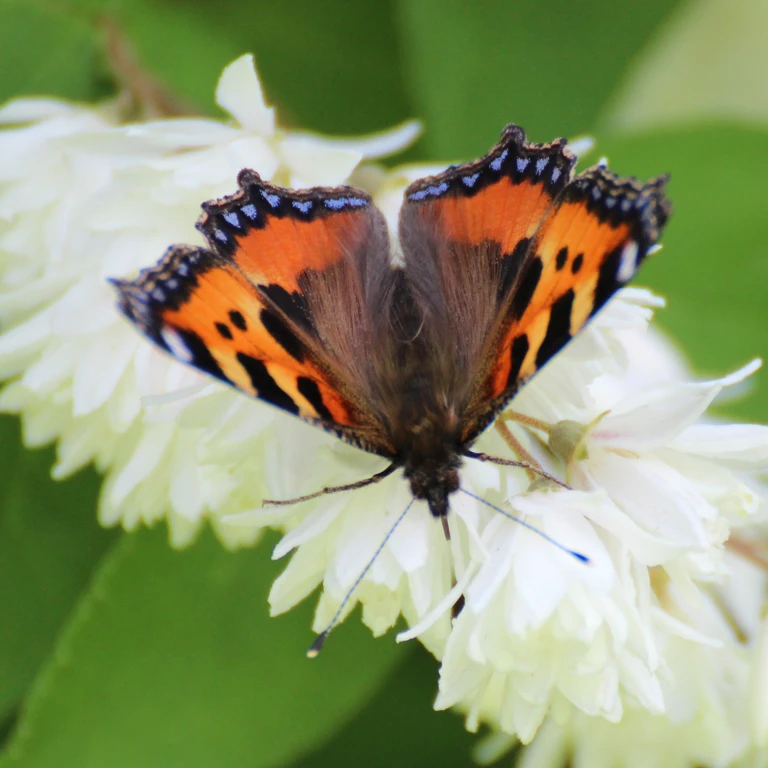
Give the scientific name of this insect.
Aglais urticae
